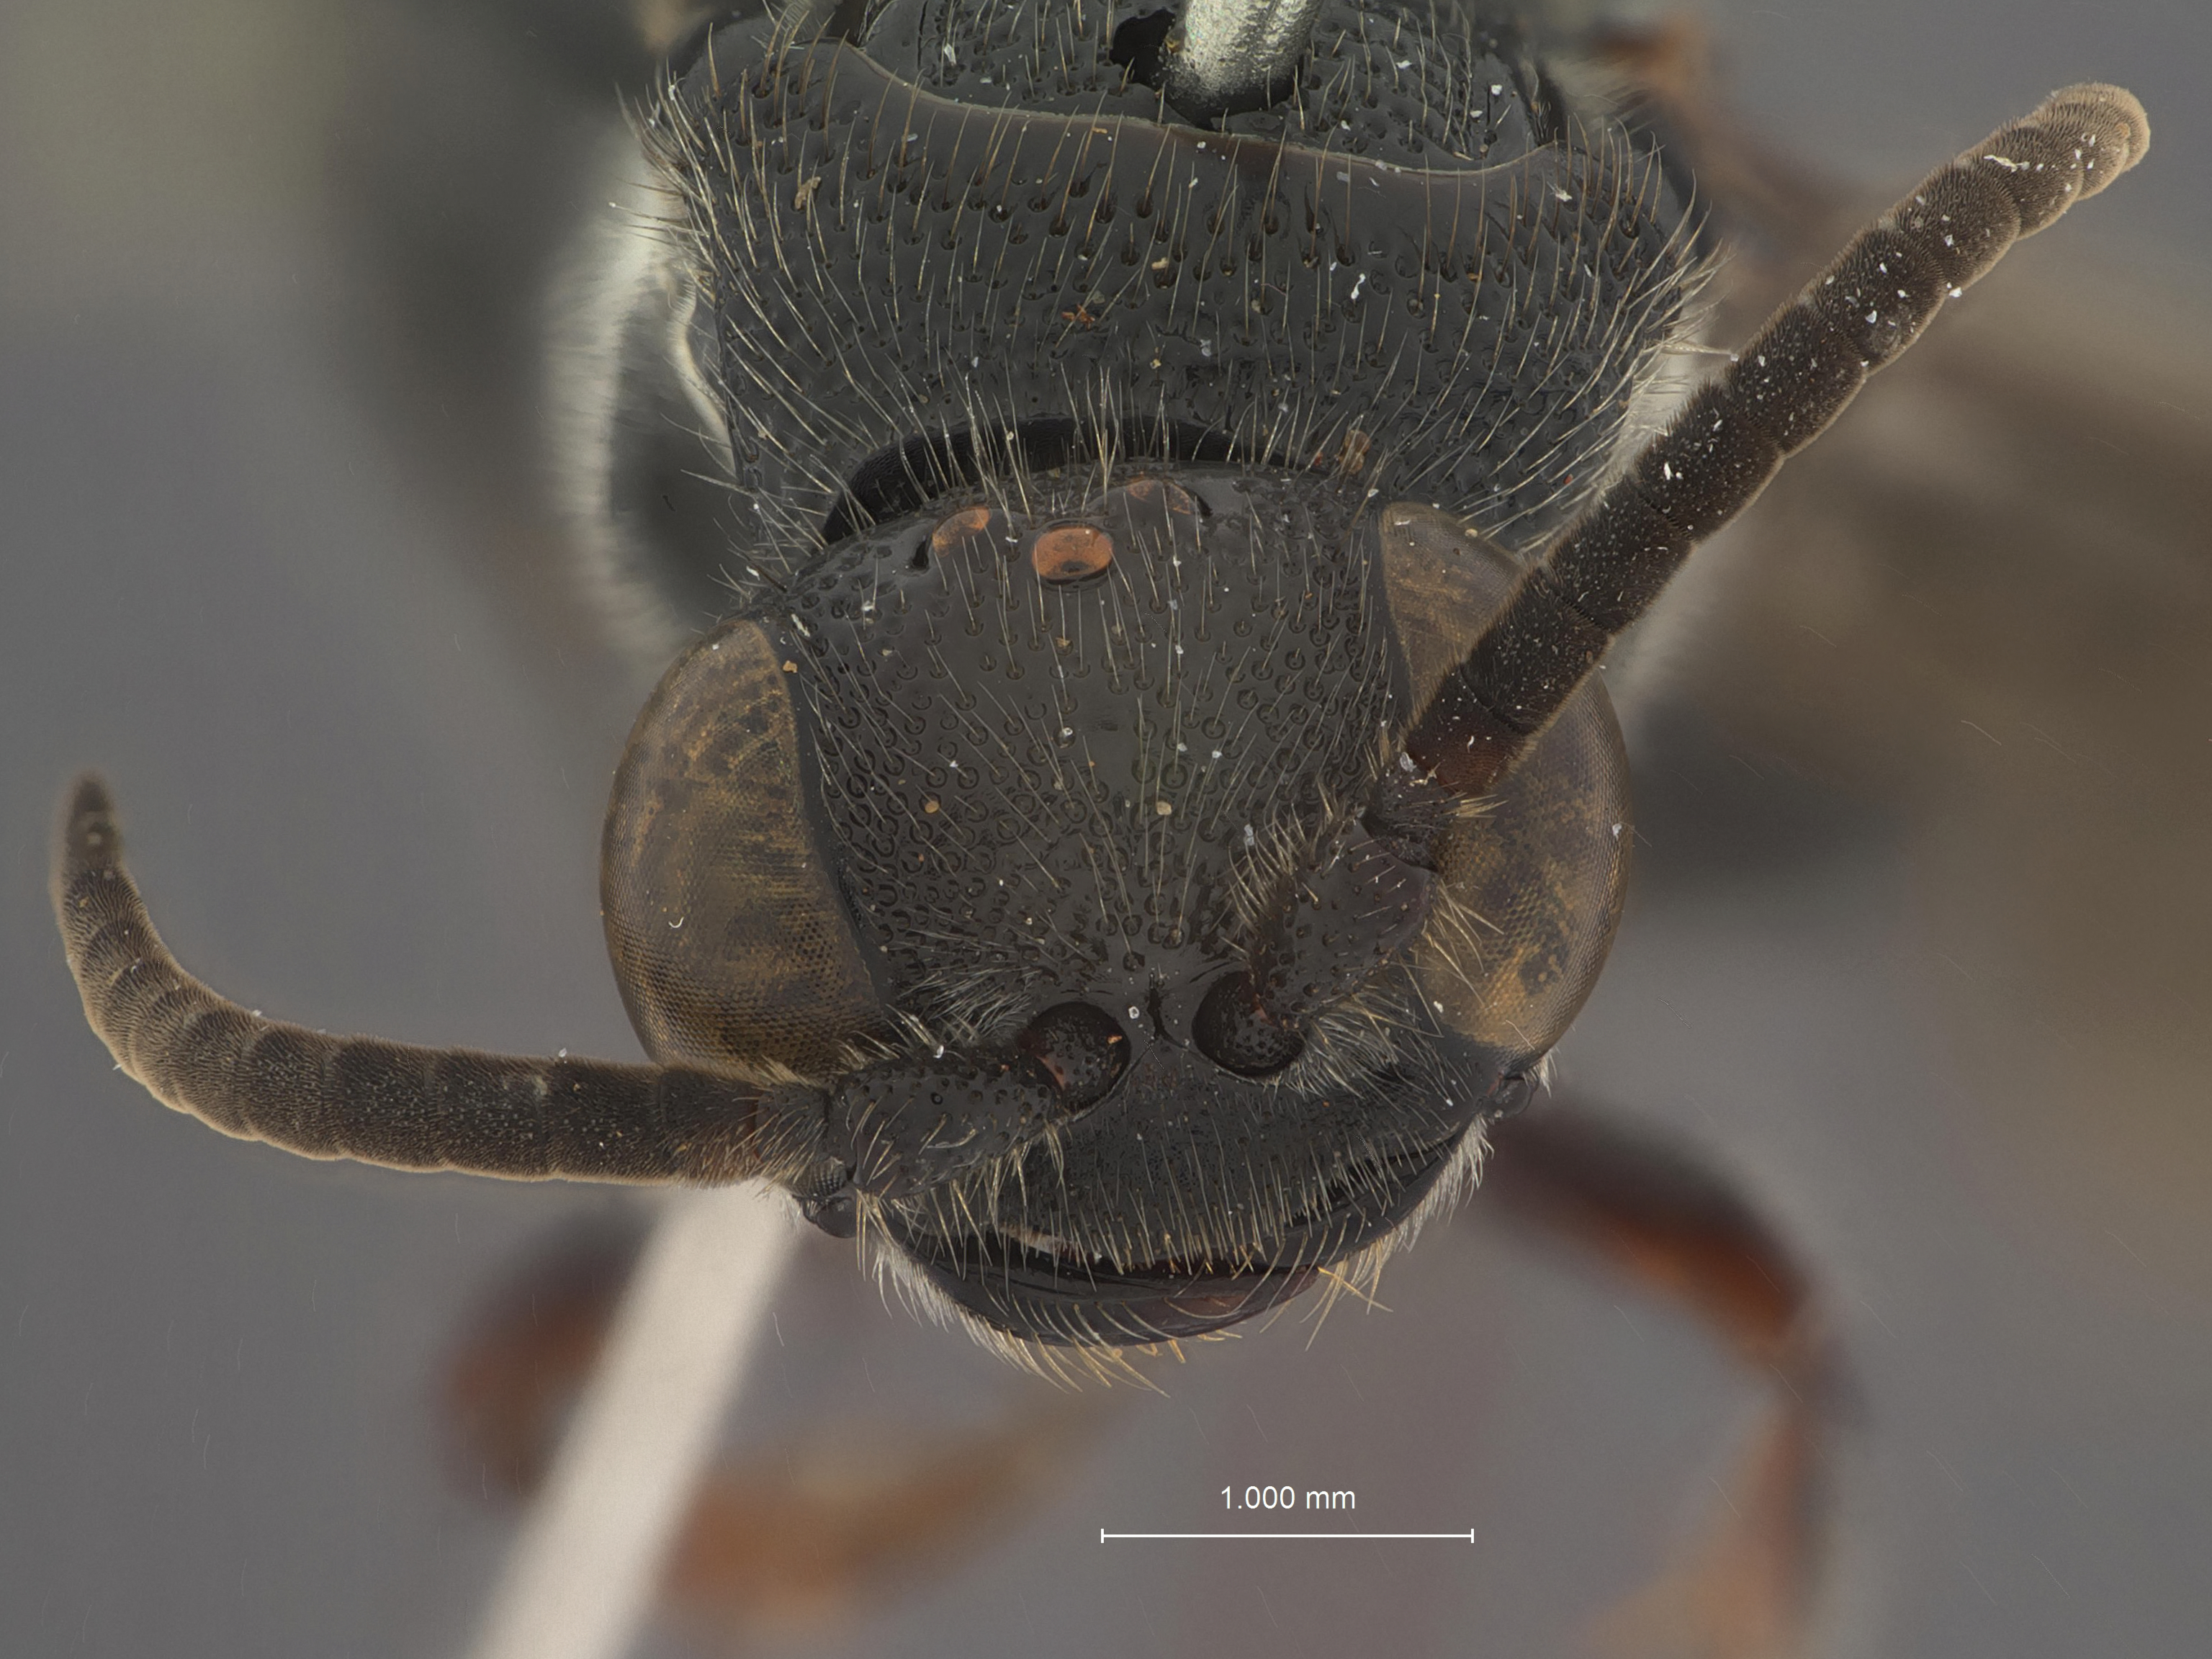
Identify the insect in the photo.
Tiphia vallicola
